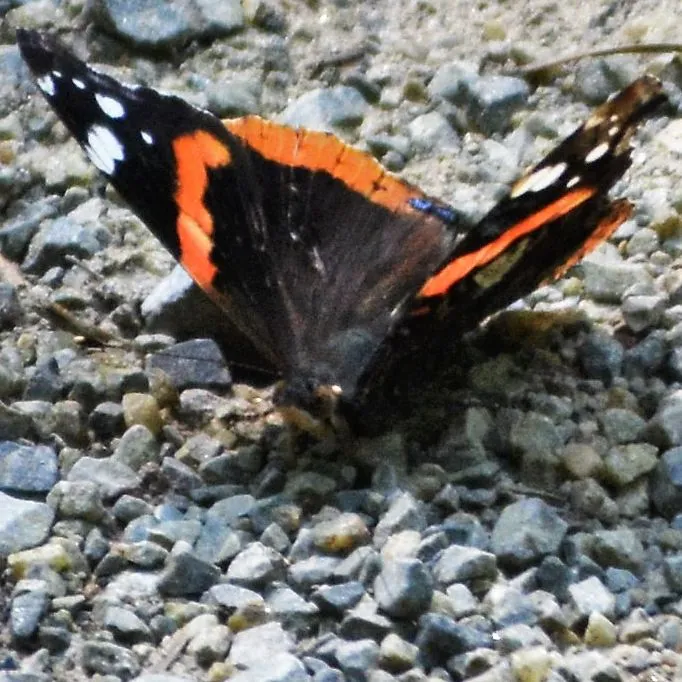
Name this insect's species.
Vanessa atalanta
